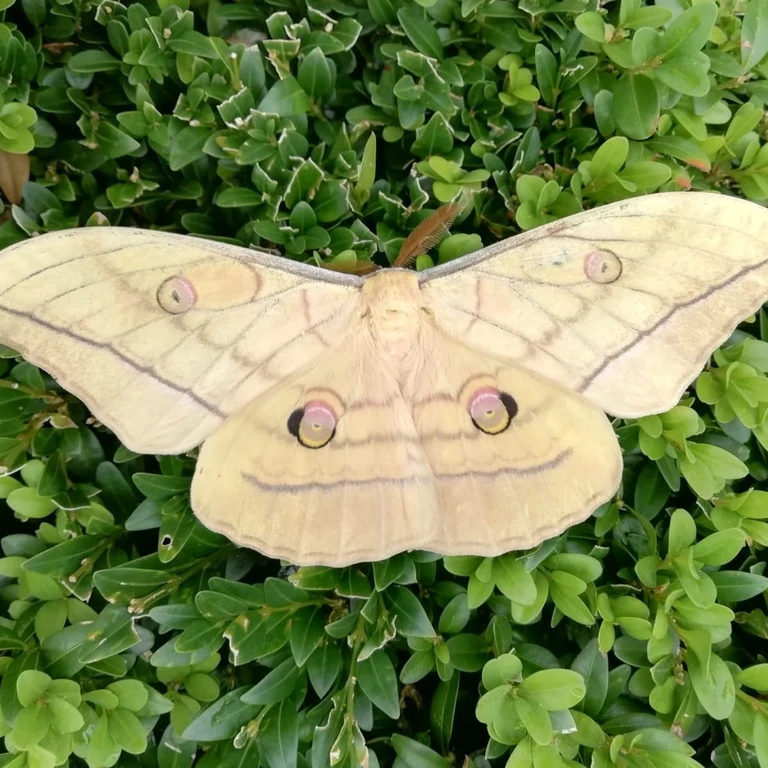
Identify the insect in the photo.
Antheraea yamamai
